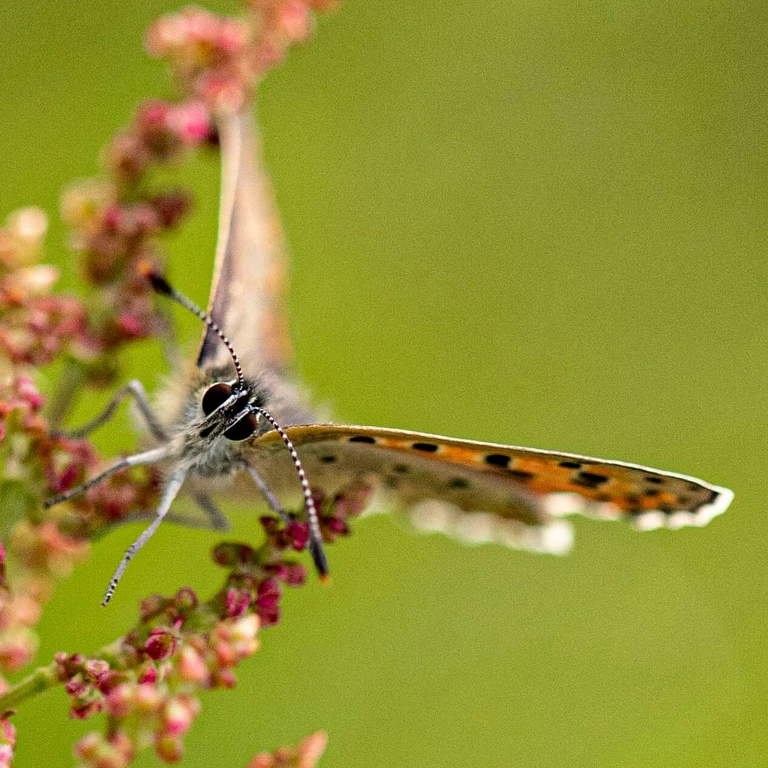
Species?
Lycaena tityrus (also Loweia tityrus)
